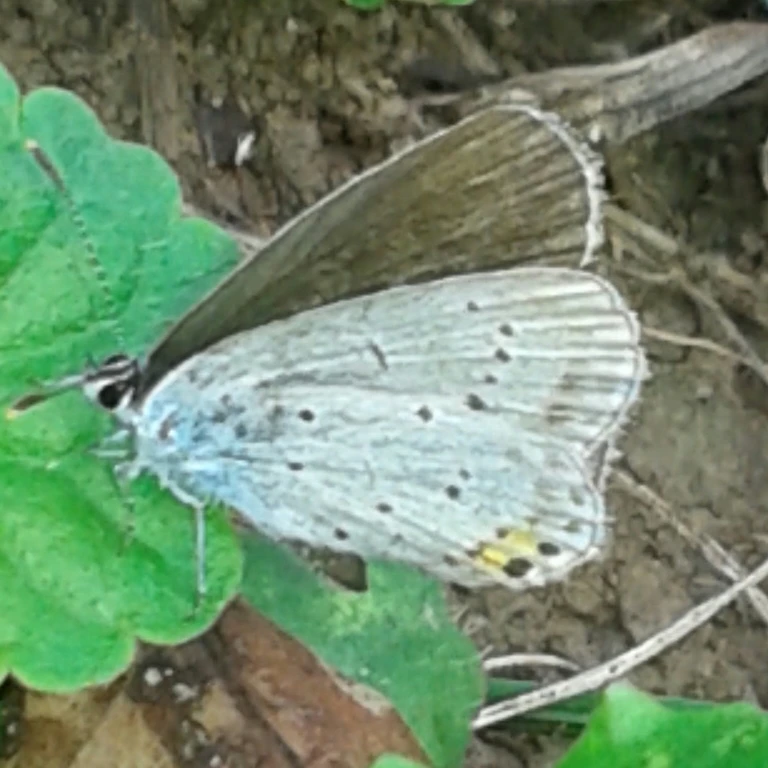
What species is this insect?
Cupido argiades (also Elkalyce argiades)
